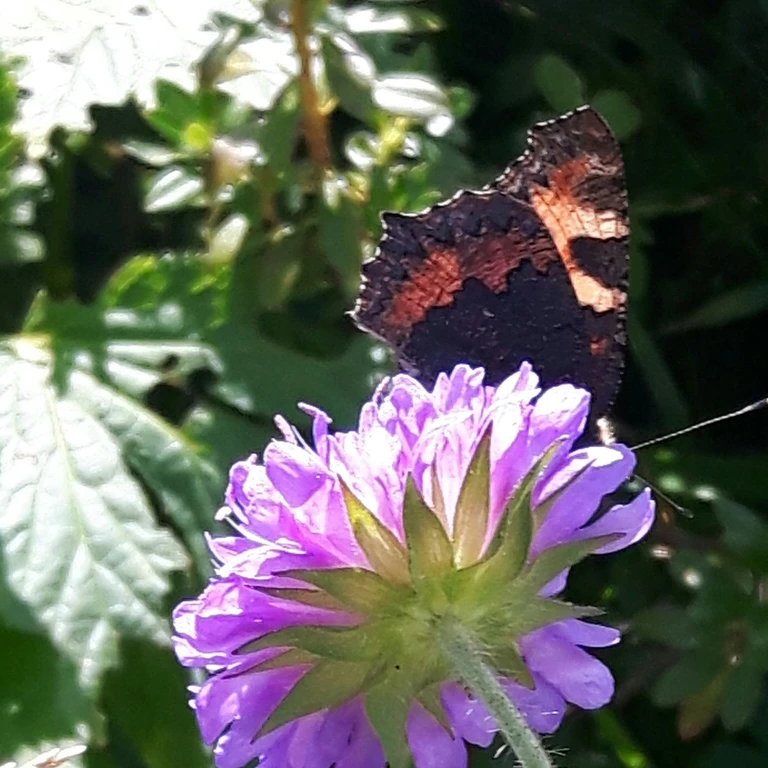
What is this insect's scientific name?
Aglais urticae
